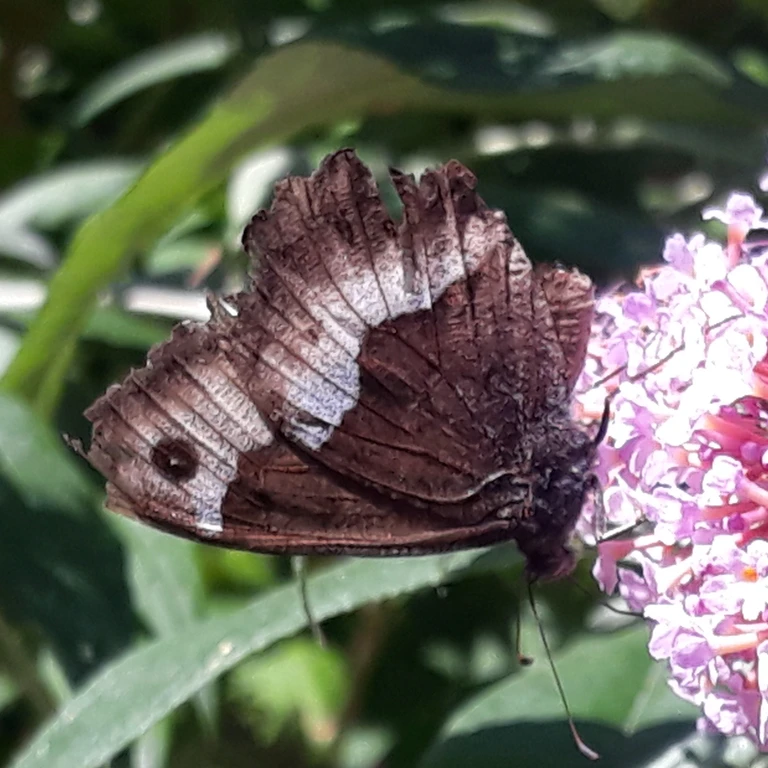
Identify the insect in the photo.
Hipparchia alcyone
